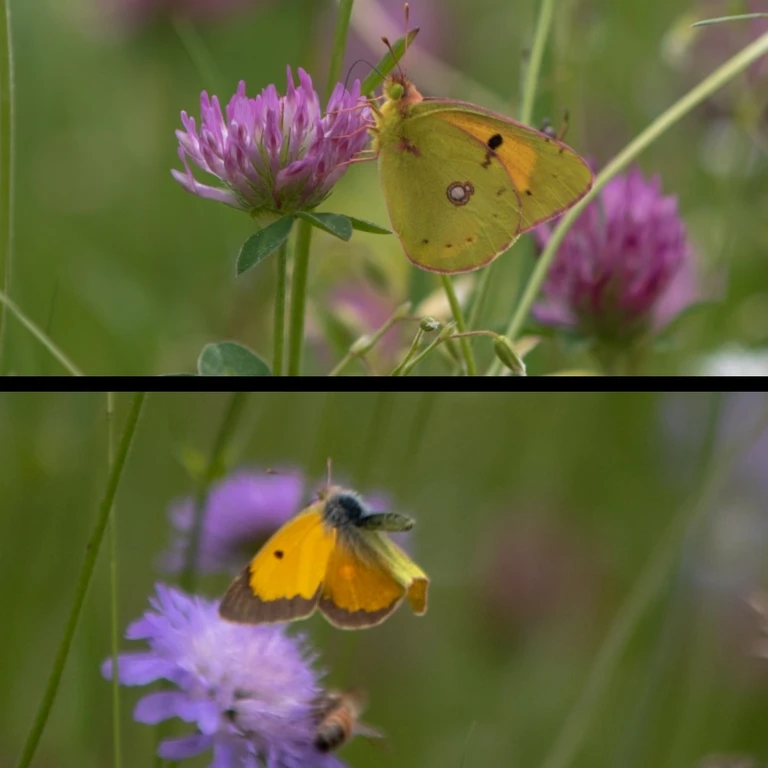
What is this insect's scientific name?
Colias croceus
